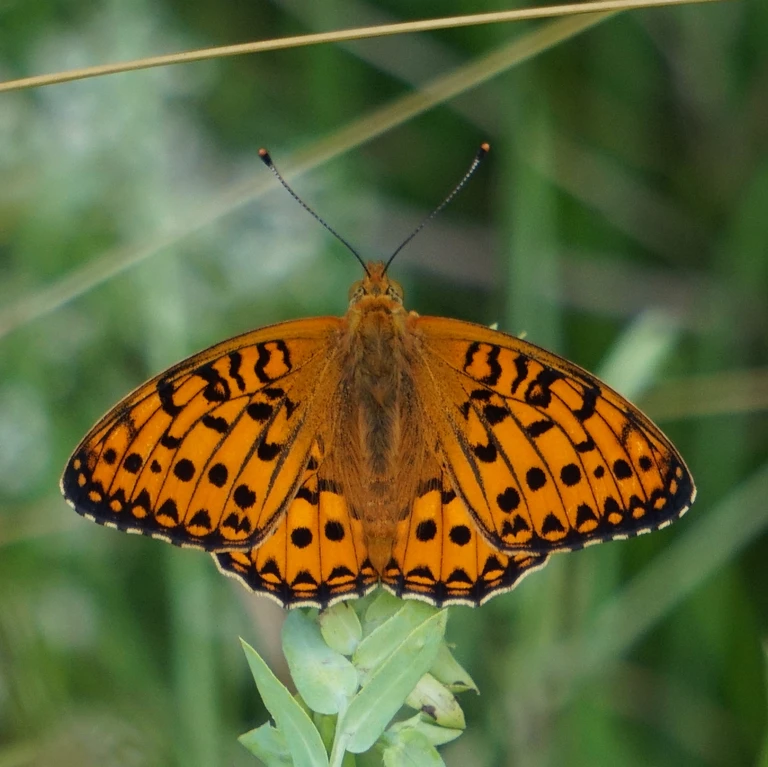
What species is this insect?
Speyeria aglaja
